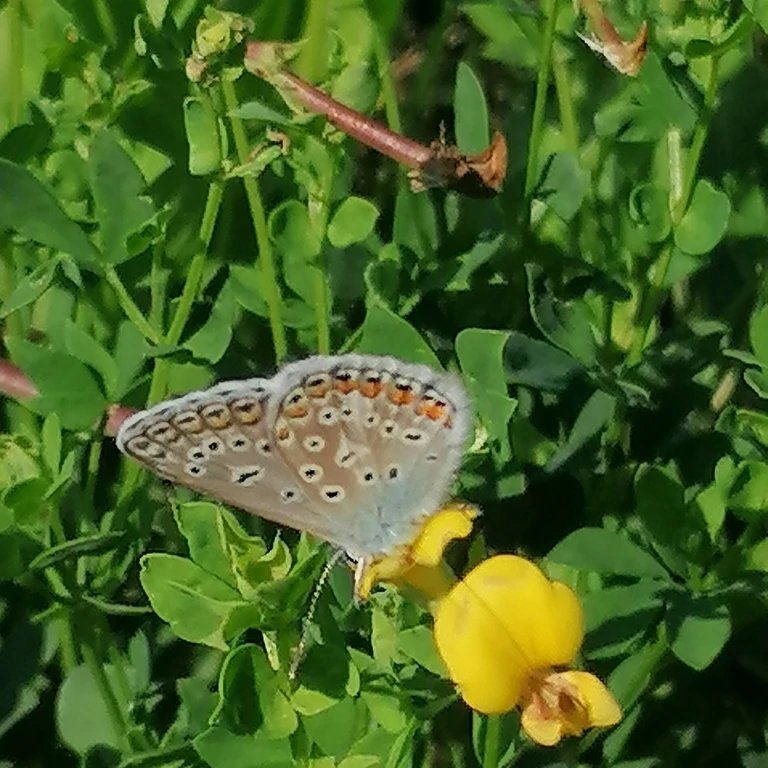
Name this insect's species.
Polyommatus icarus
